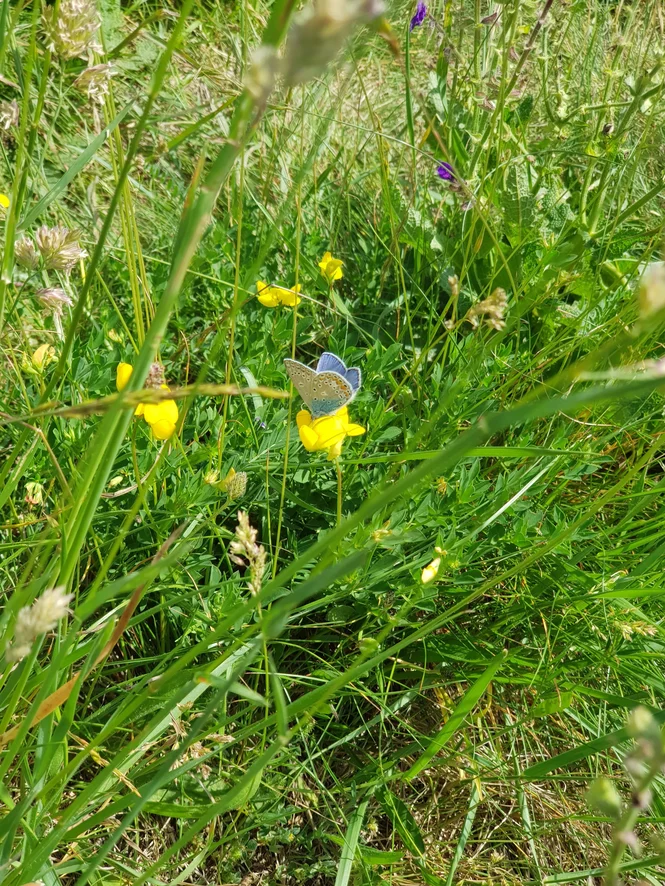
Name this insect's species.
Polyommatus icarus
